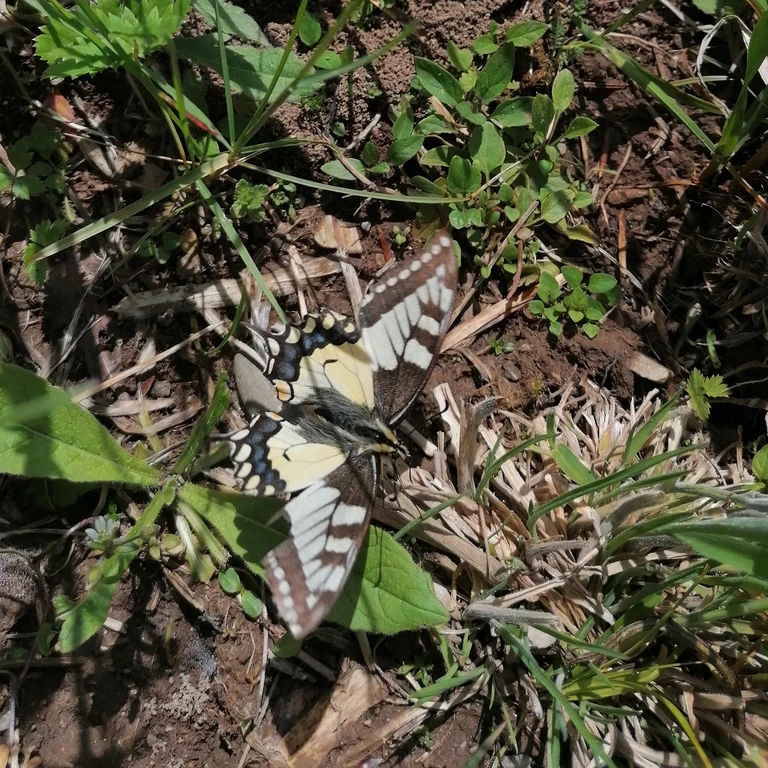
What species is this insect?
Papilio machaon
